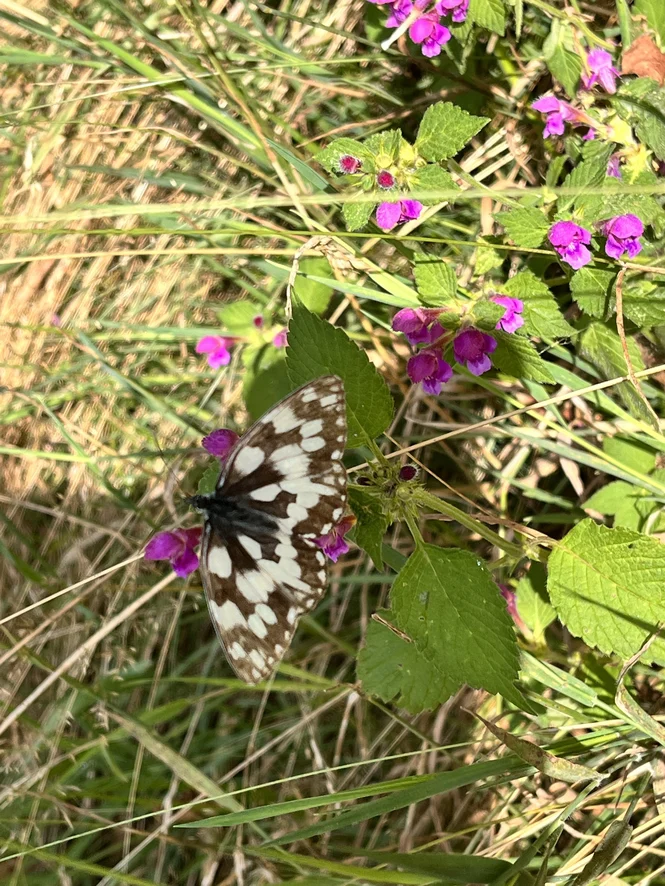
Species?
Melanargia galathea
